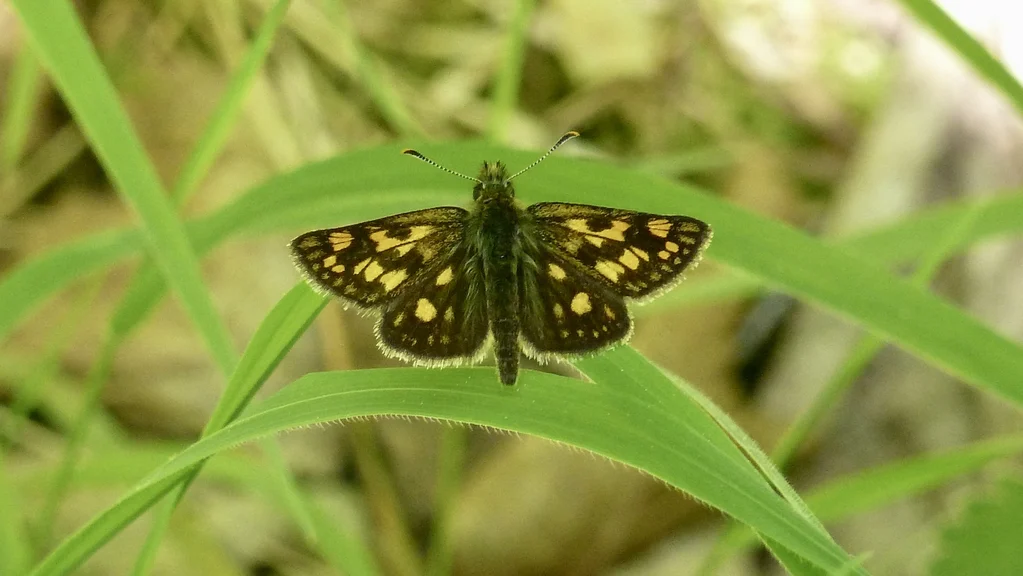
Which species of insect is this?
Carterocephalus palaemon
